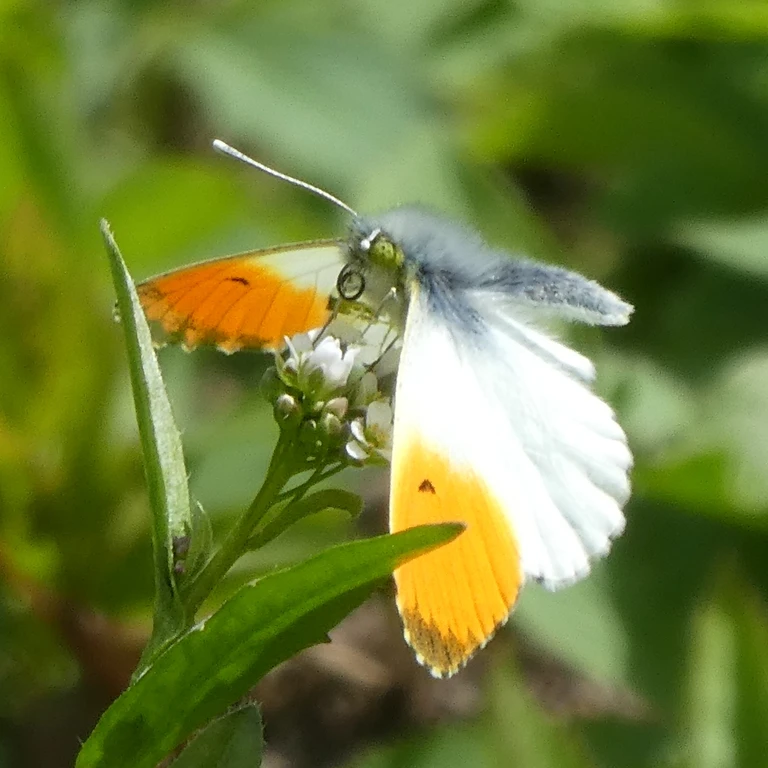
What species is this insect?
Anthocharis cardamines
